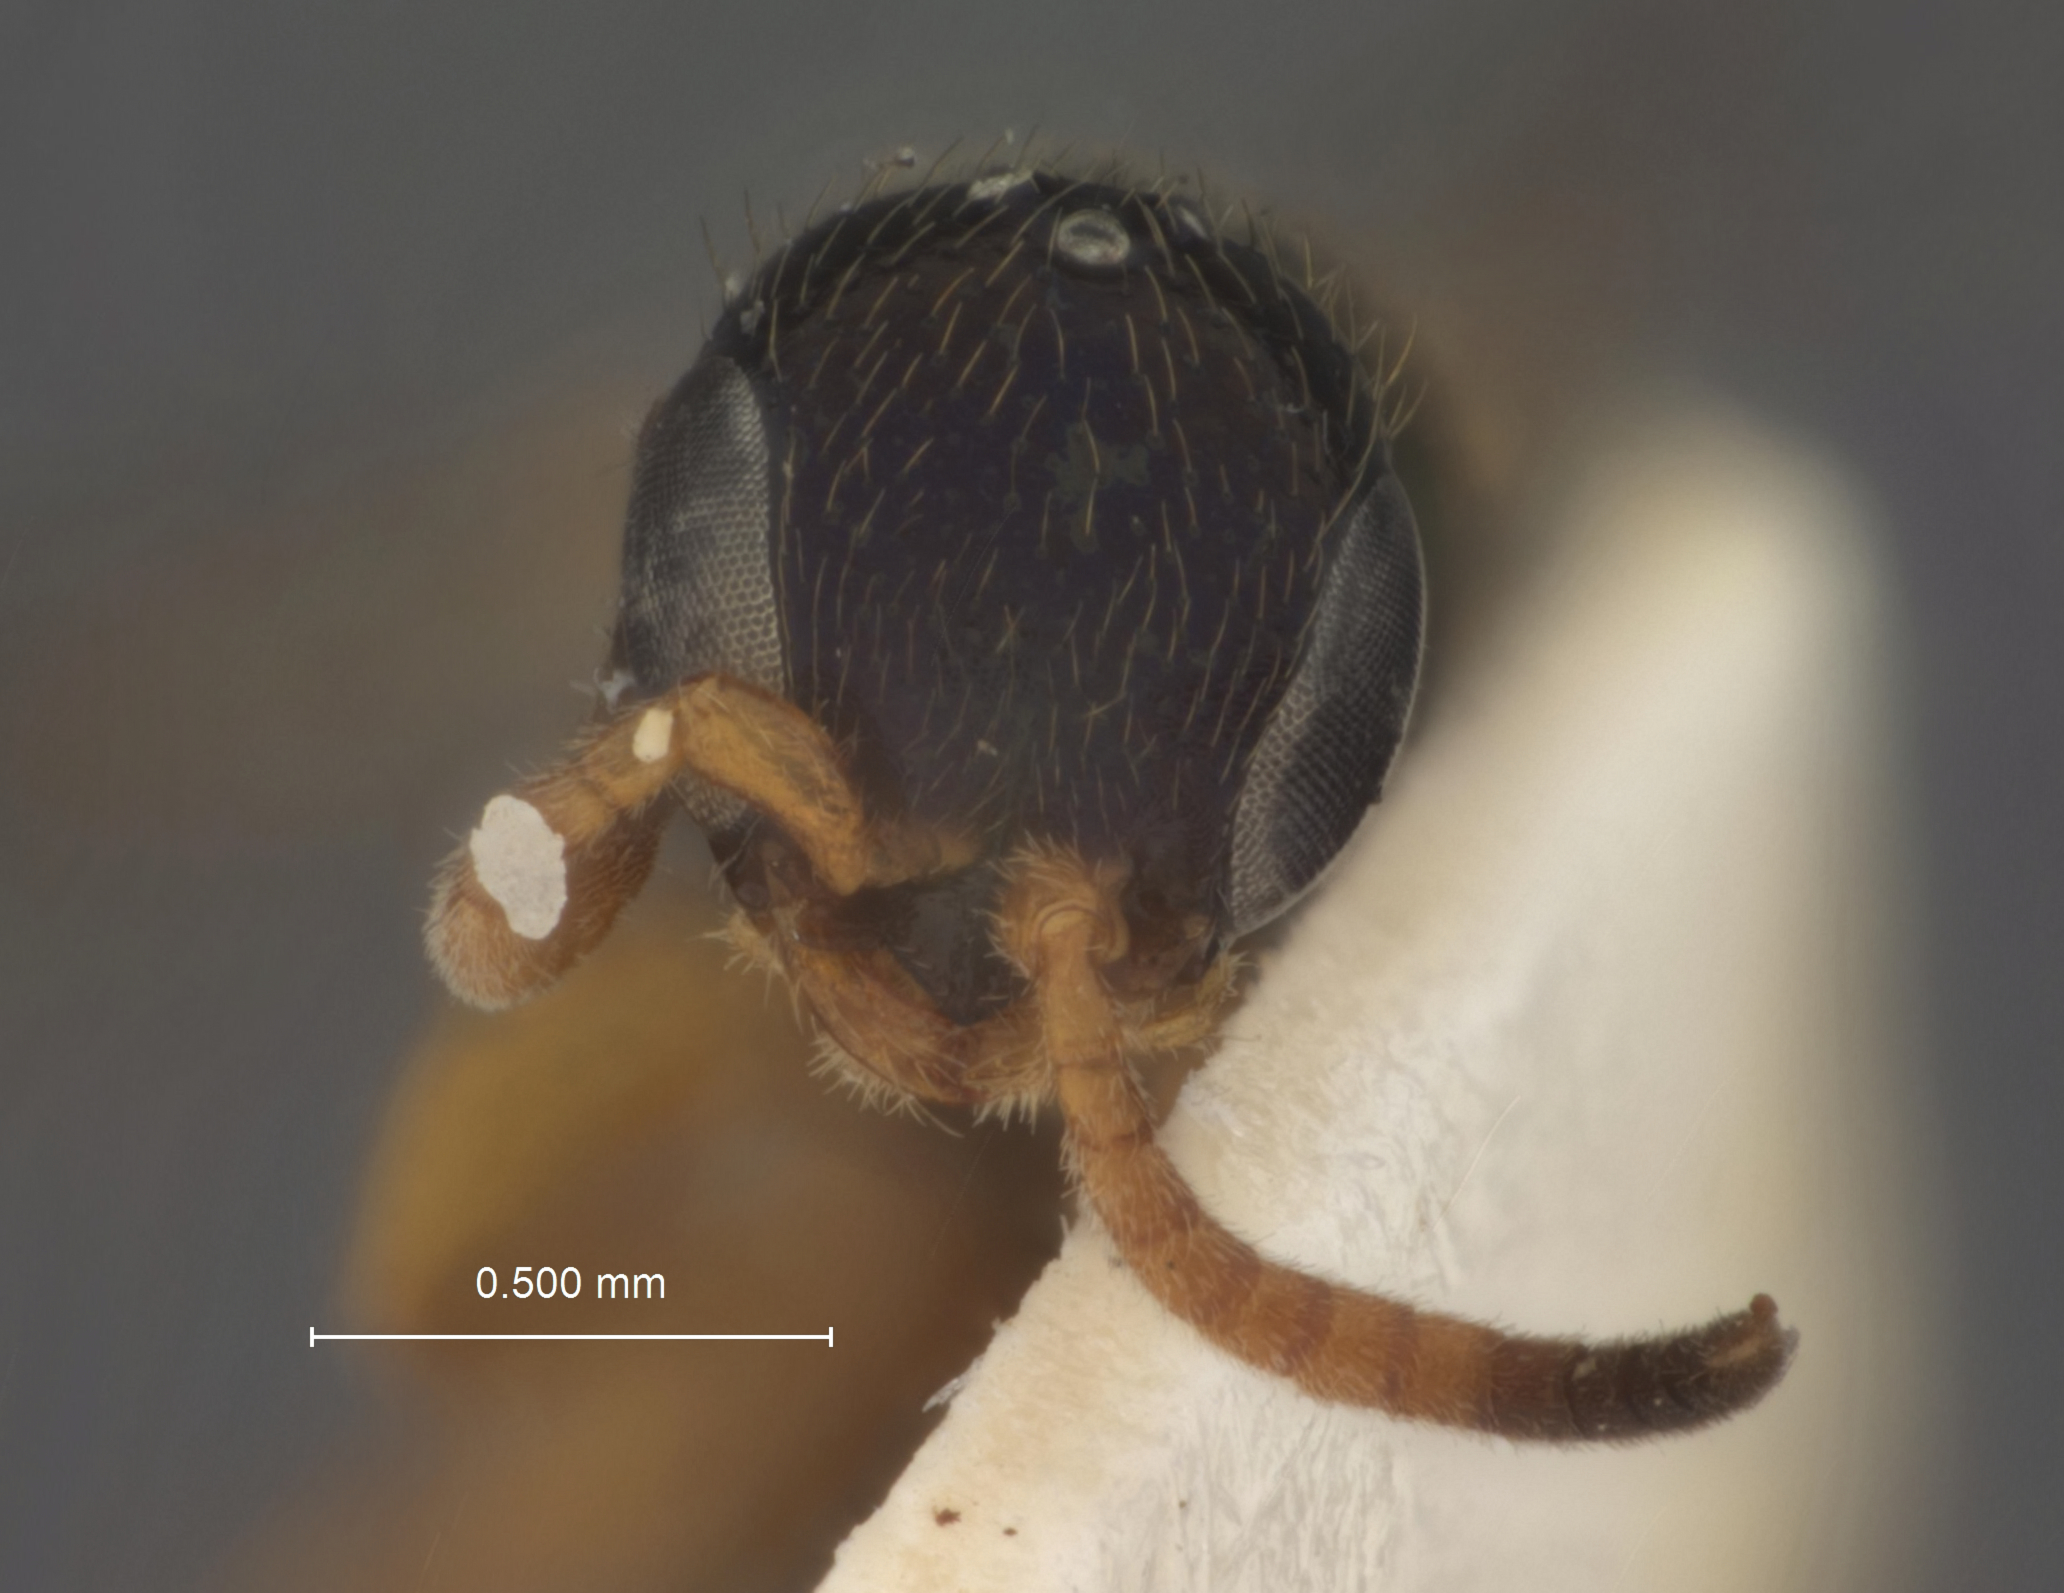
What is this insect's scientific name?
Epyris cuprinus
